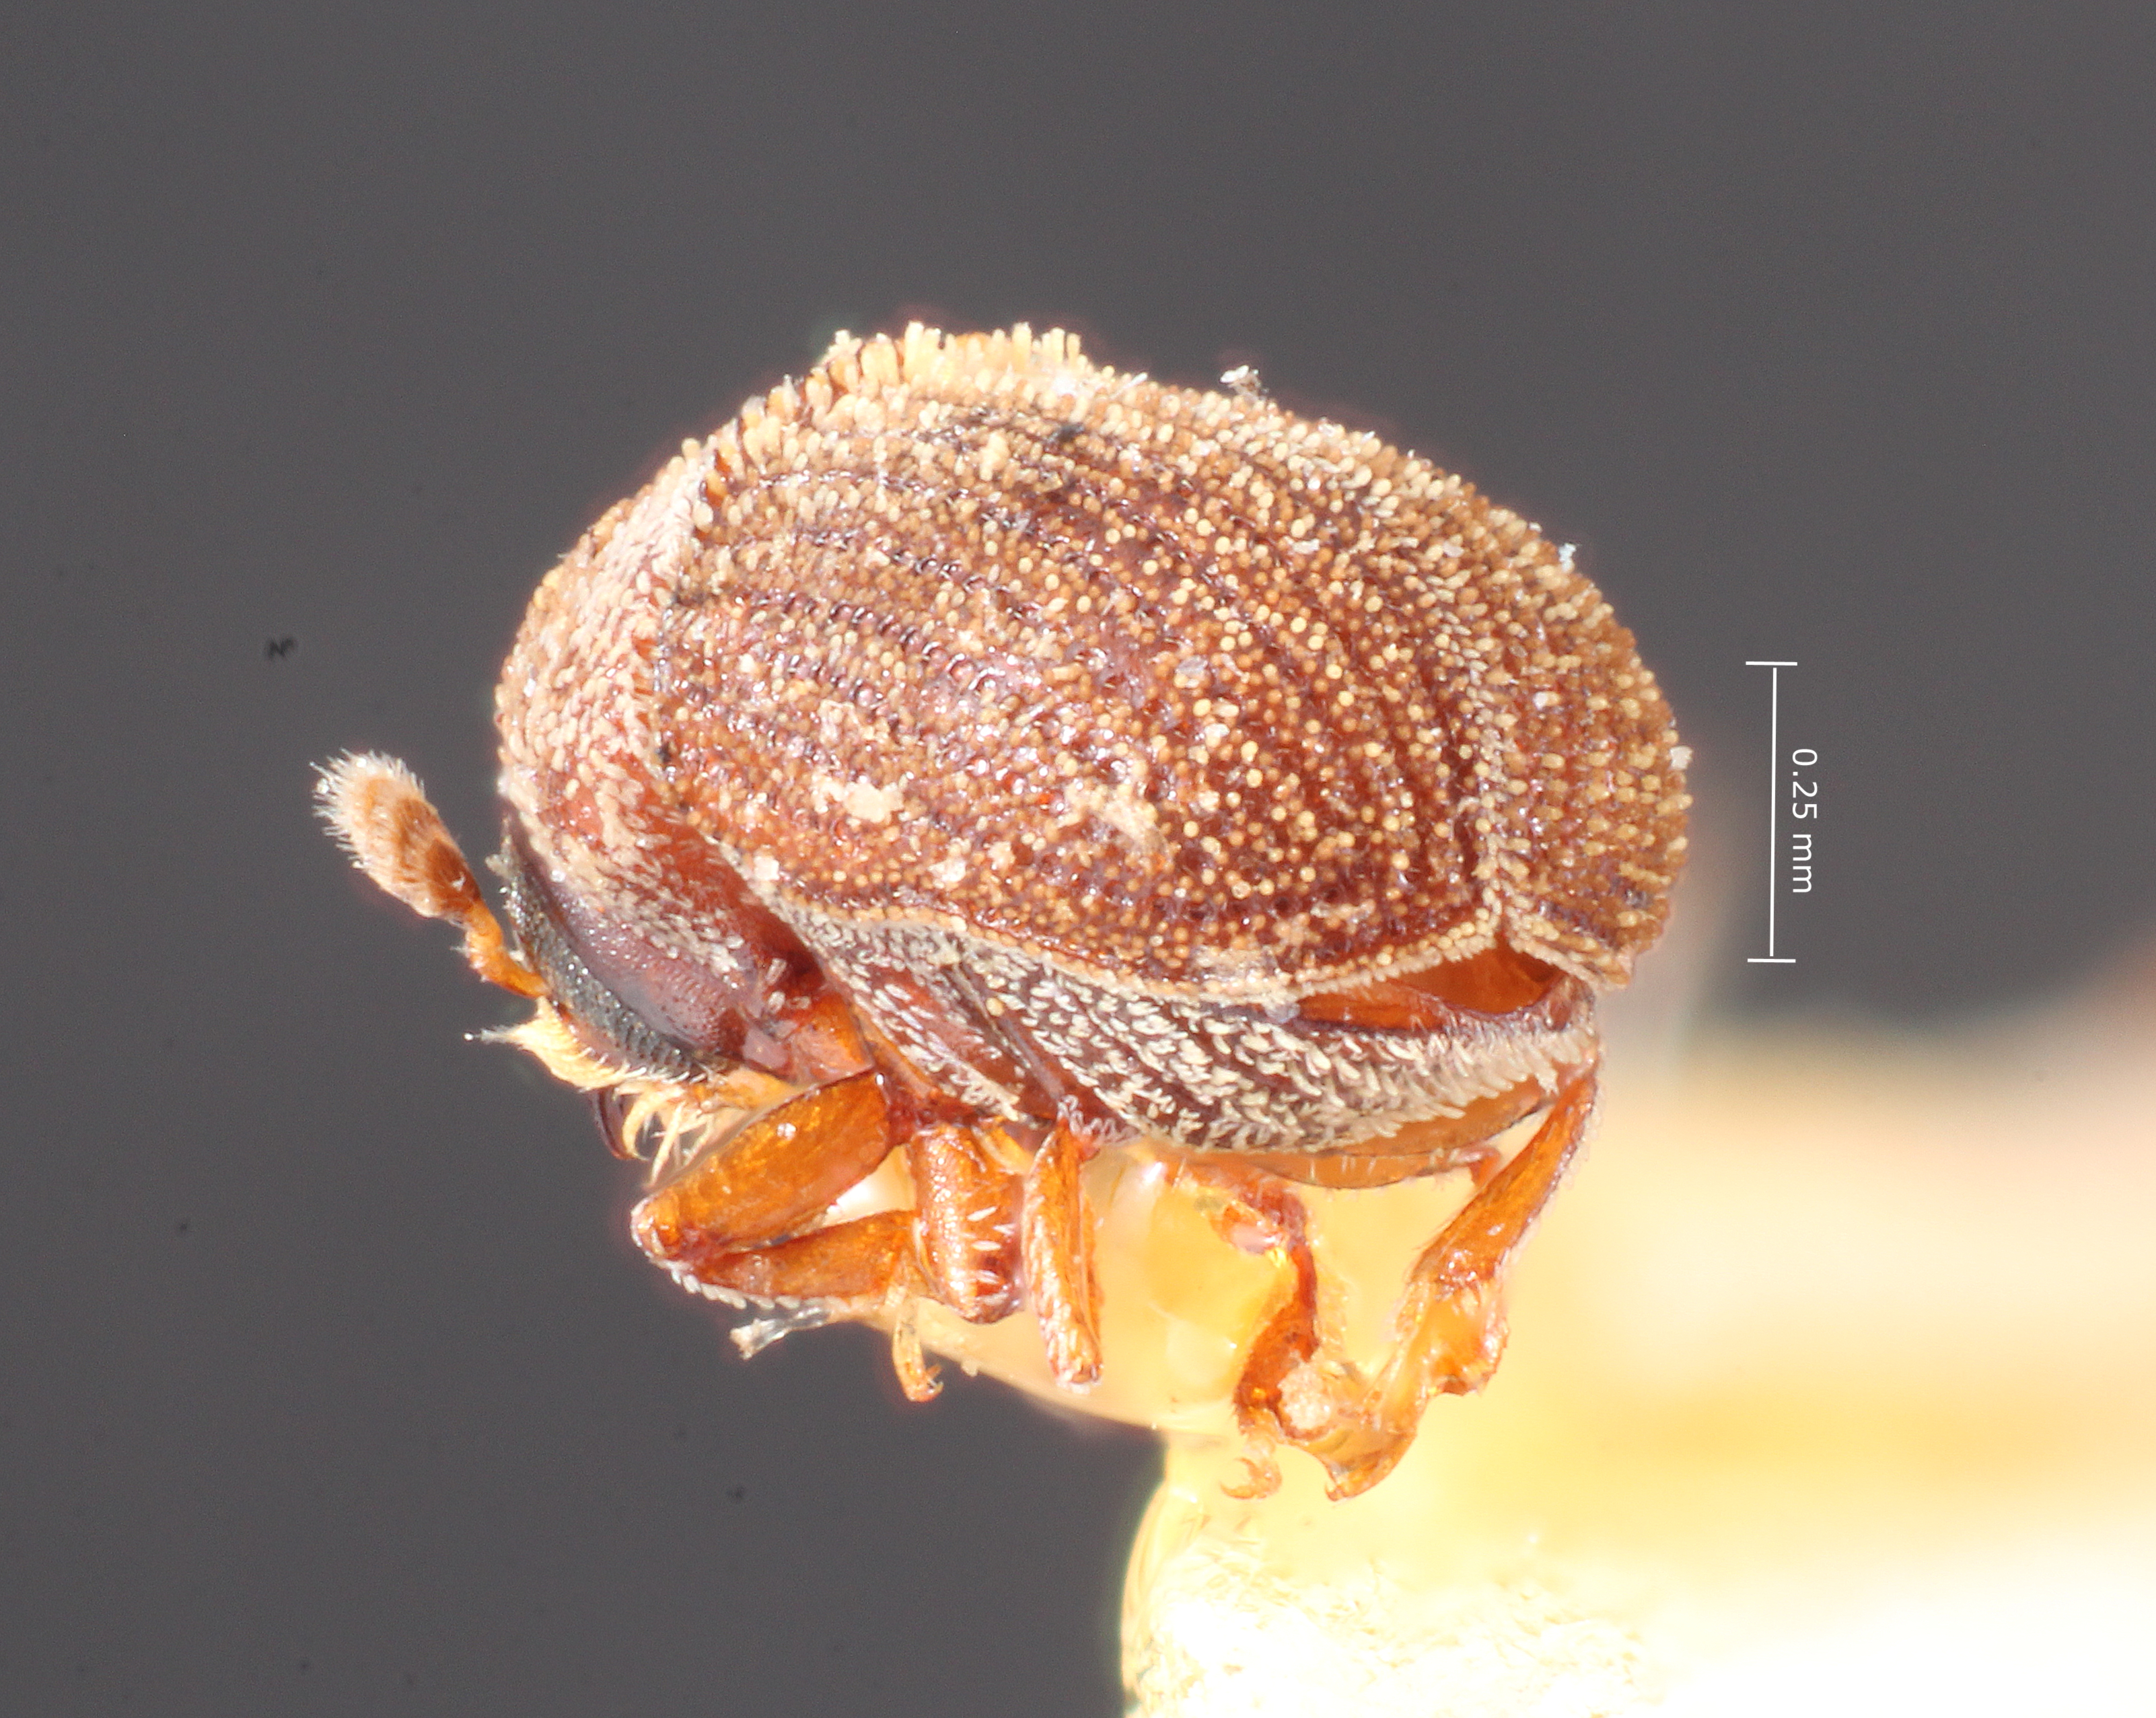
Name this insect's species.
Renocis insularis
